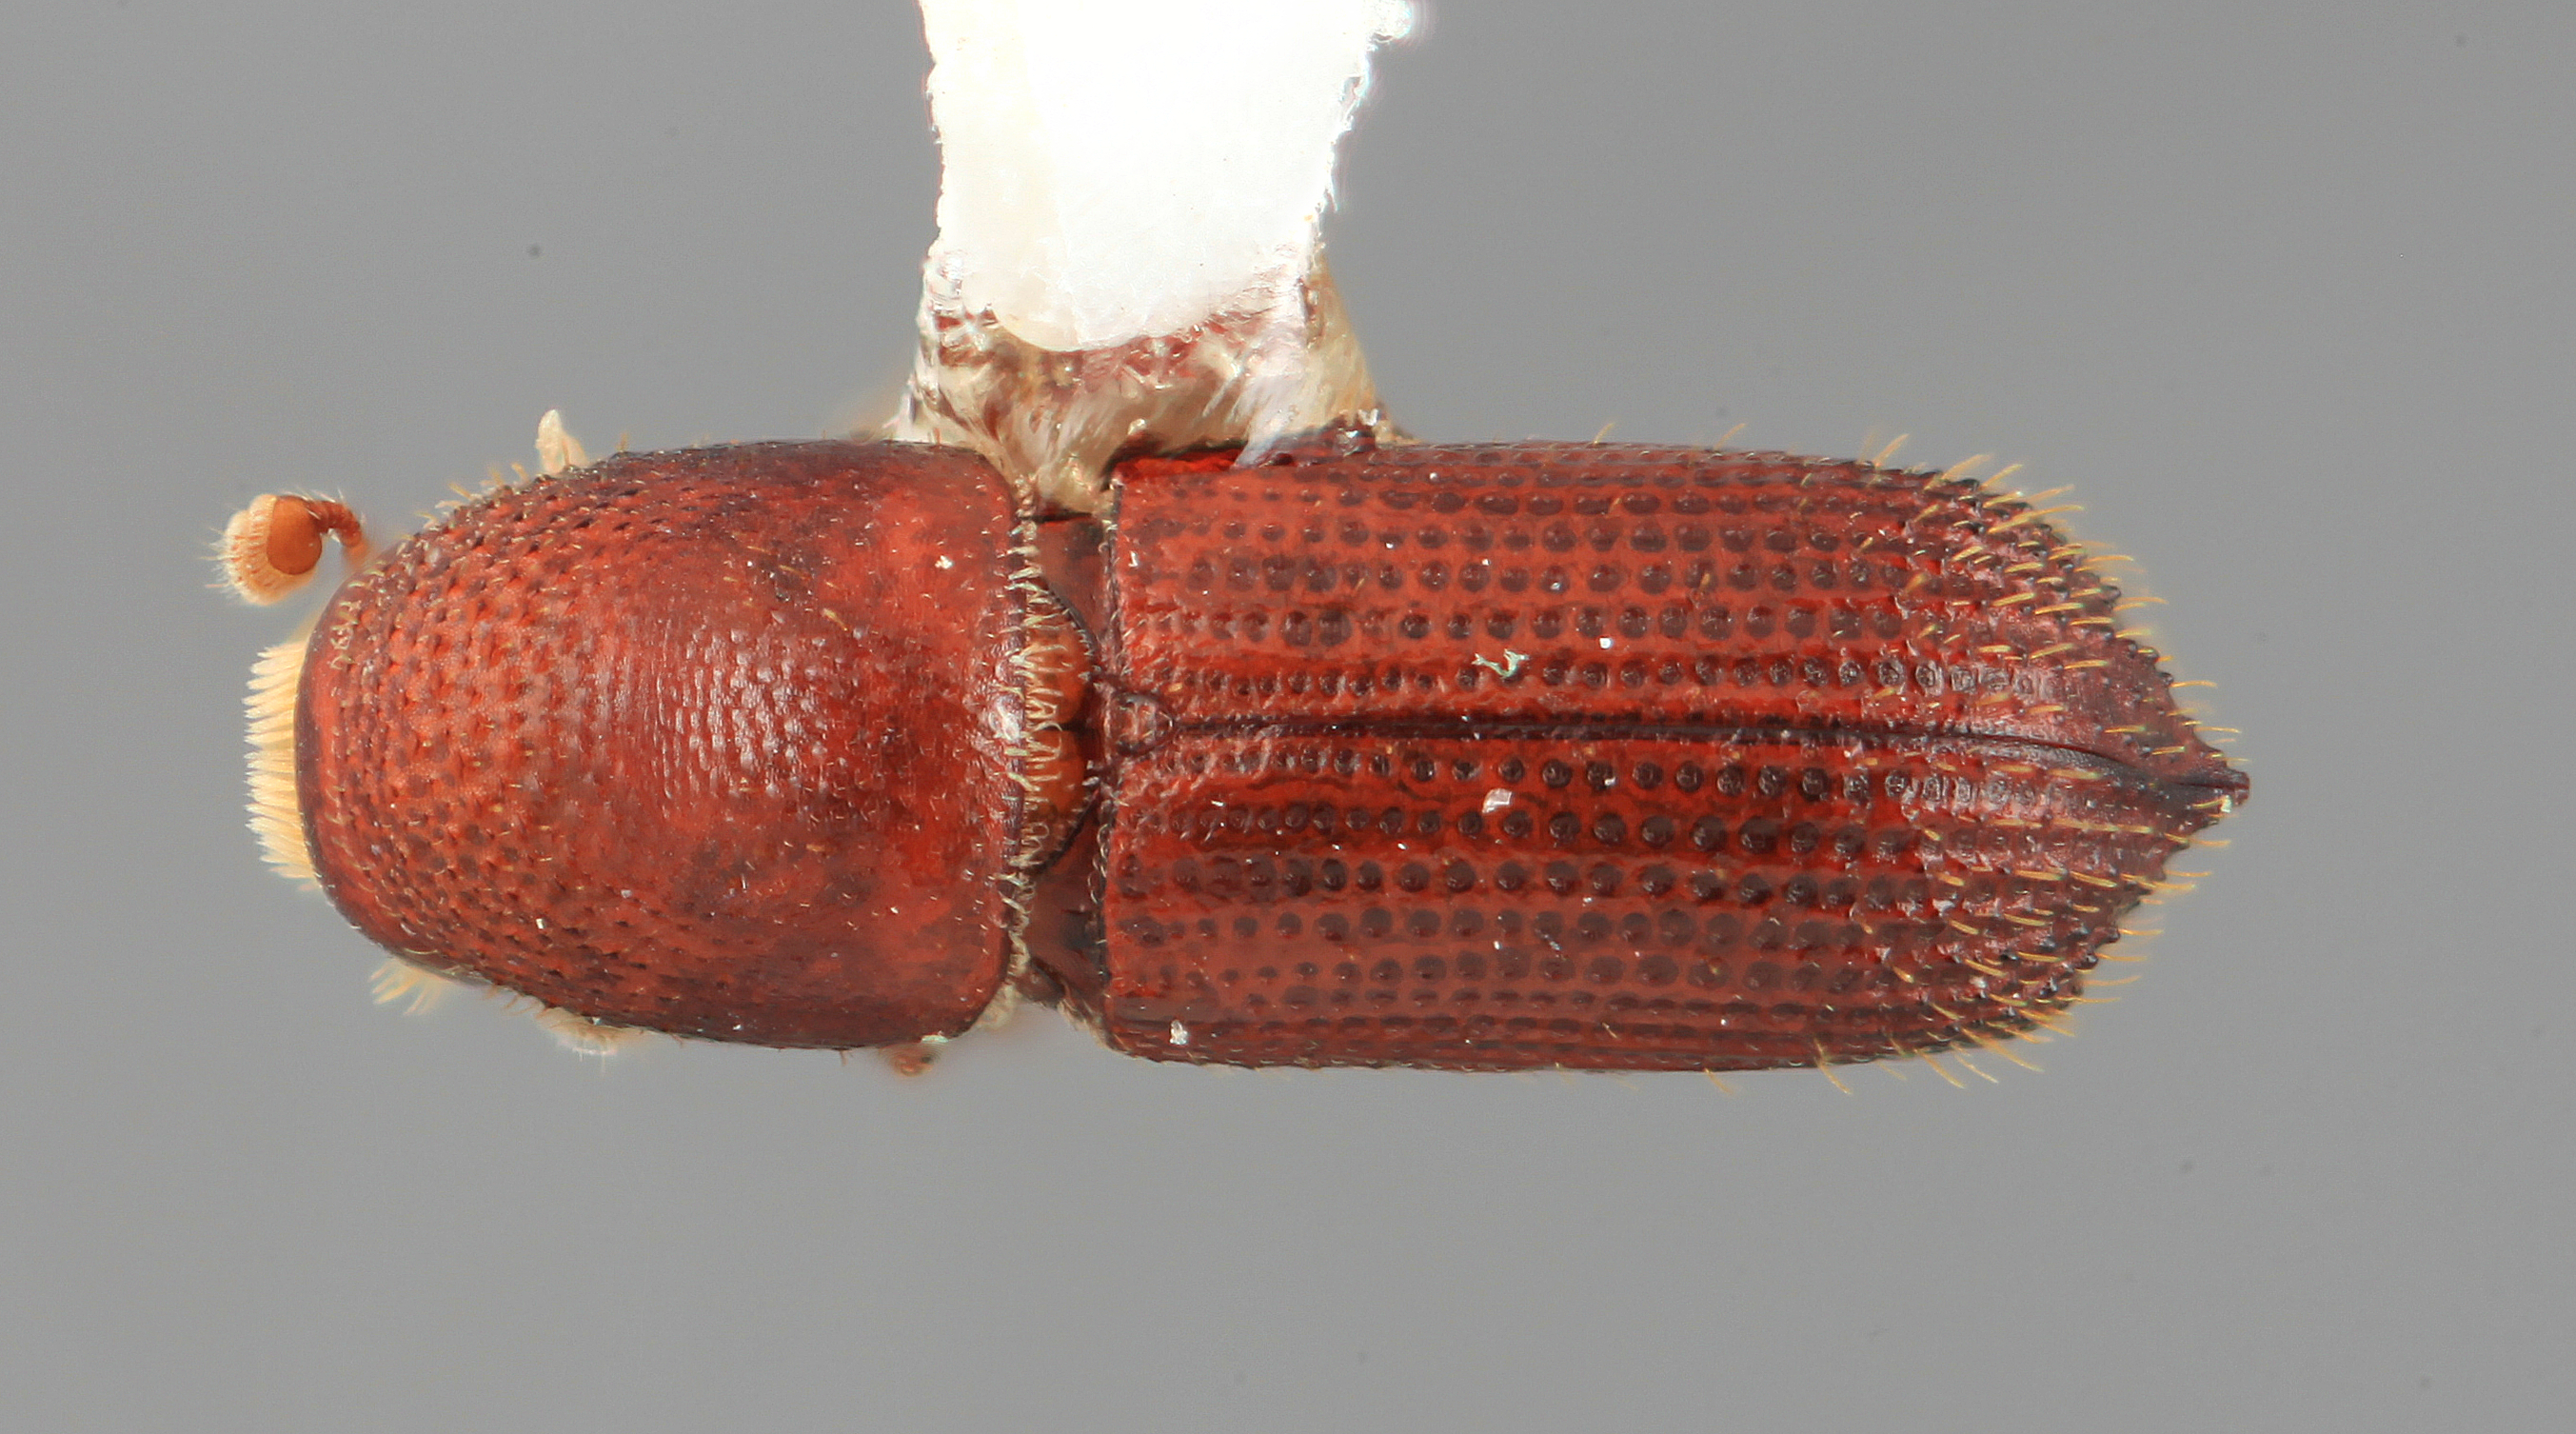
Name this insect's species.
Hylocurus singularis
